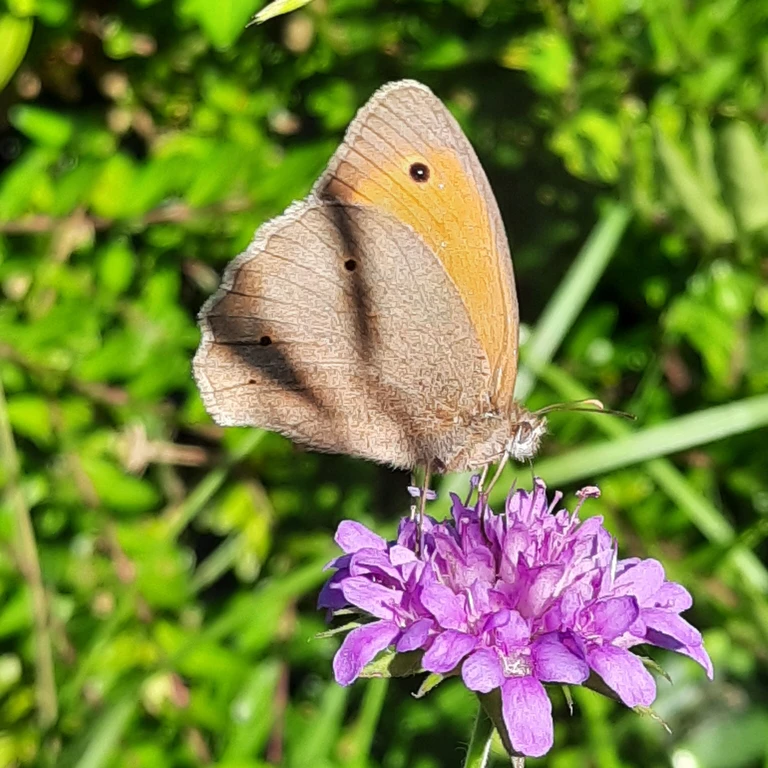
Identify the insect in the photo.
Maniola jurtina
